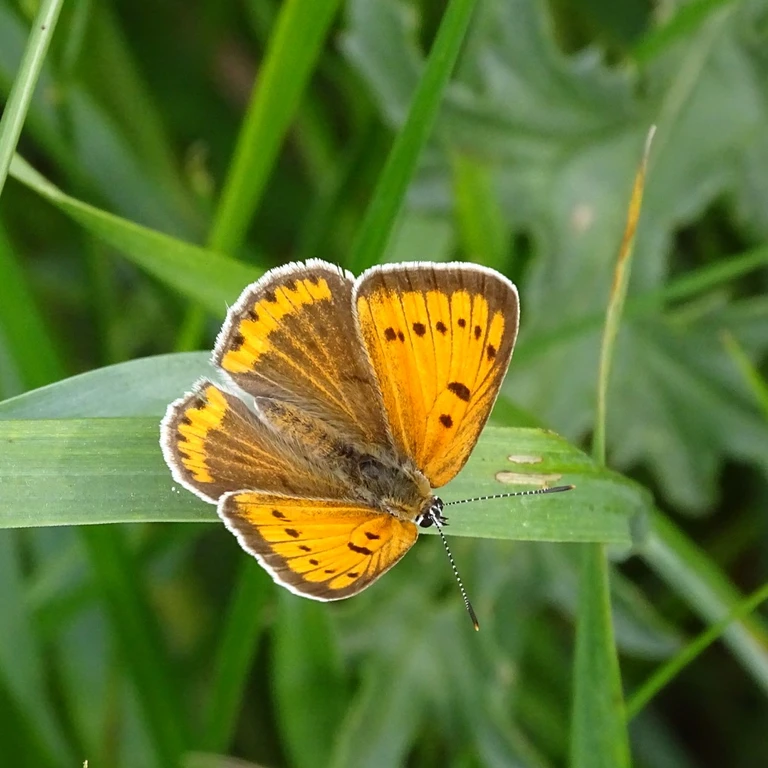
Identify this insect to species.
Lycaena dispar
